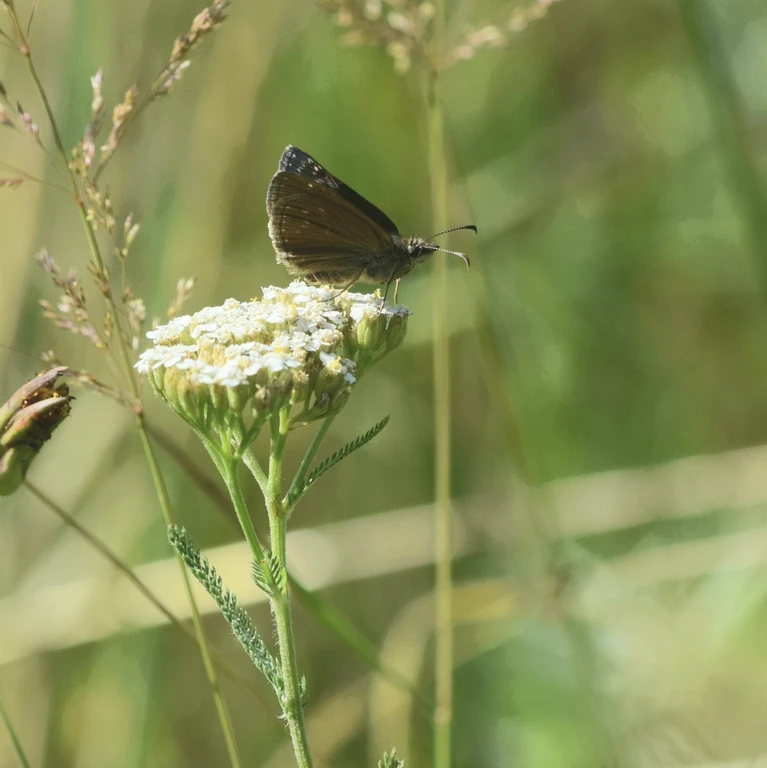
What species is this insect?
Erynnis tages
